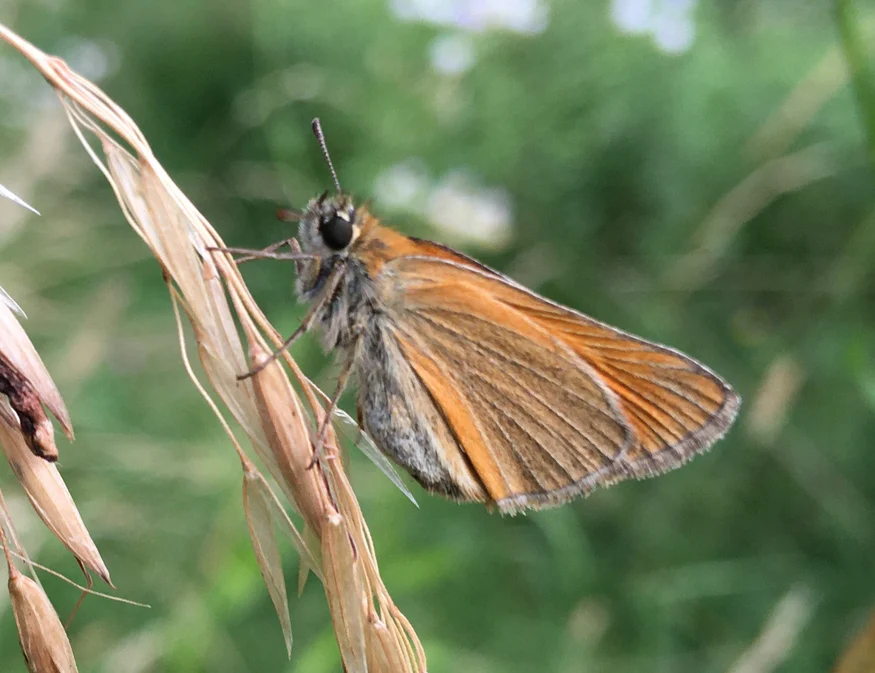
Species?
Thymelicus sylvestris
